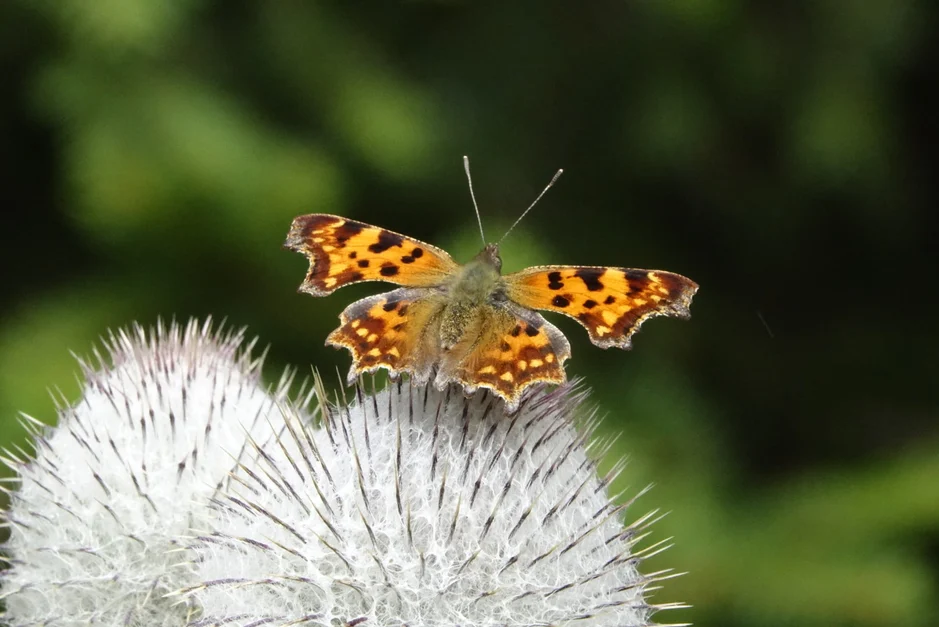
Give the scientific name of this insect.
Polygonia c-album
